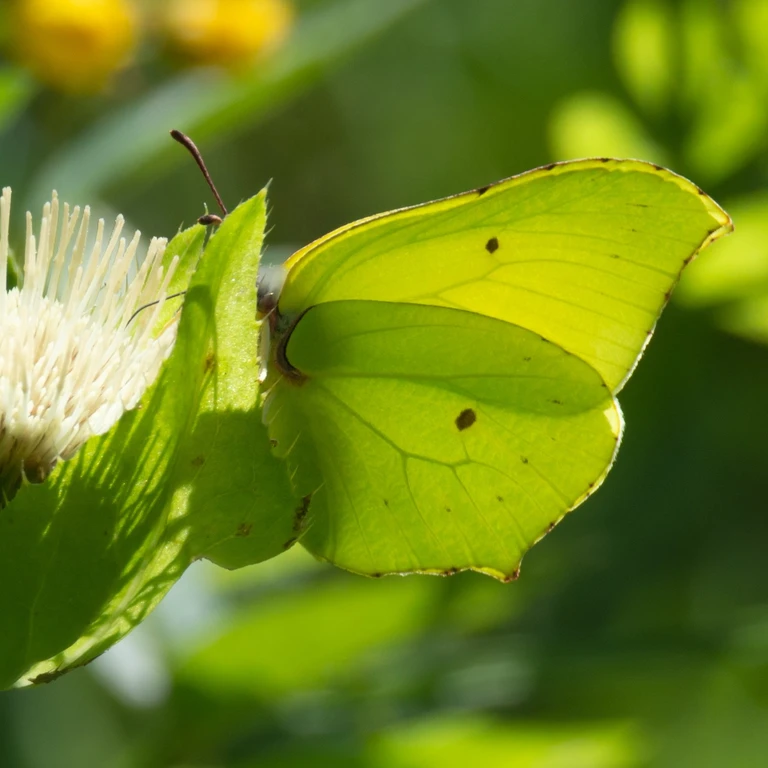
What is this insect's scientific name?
Gonepteryx rhamni
